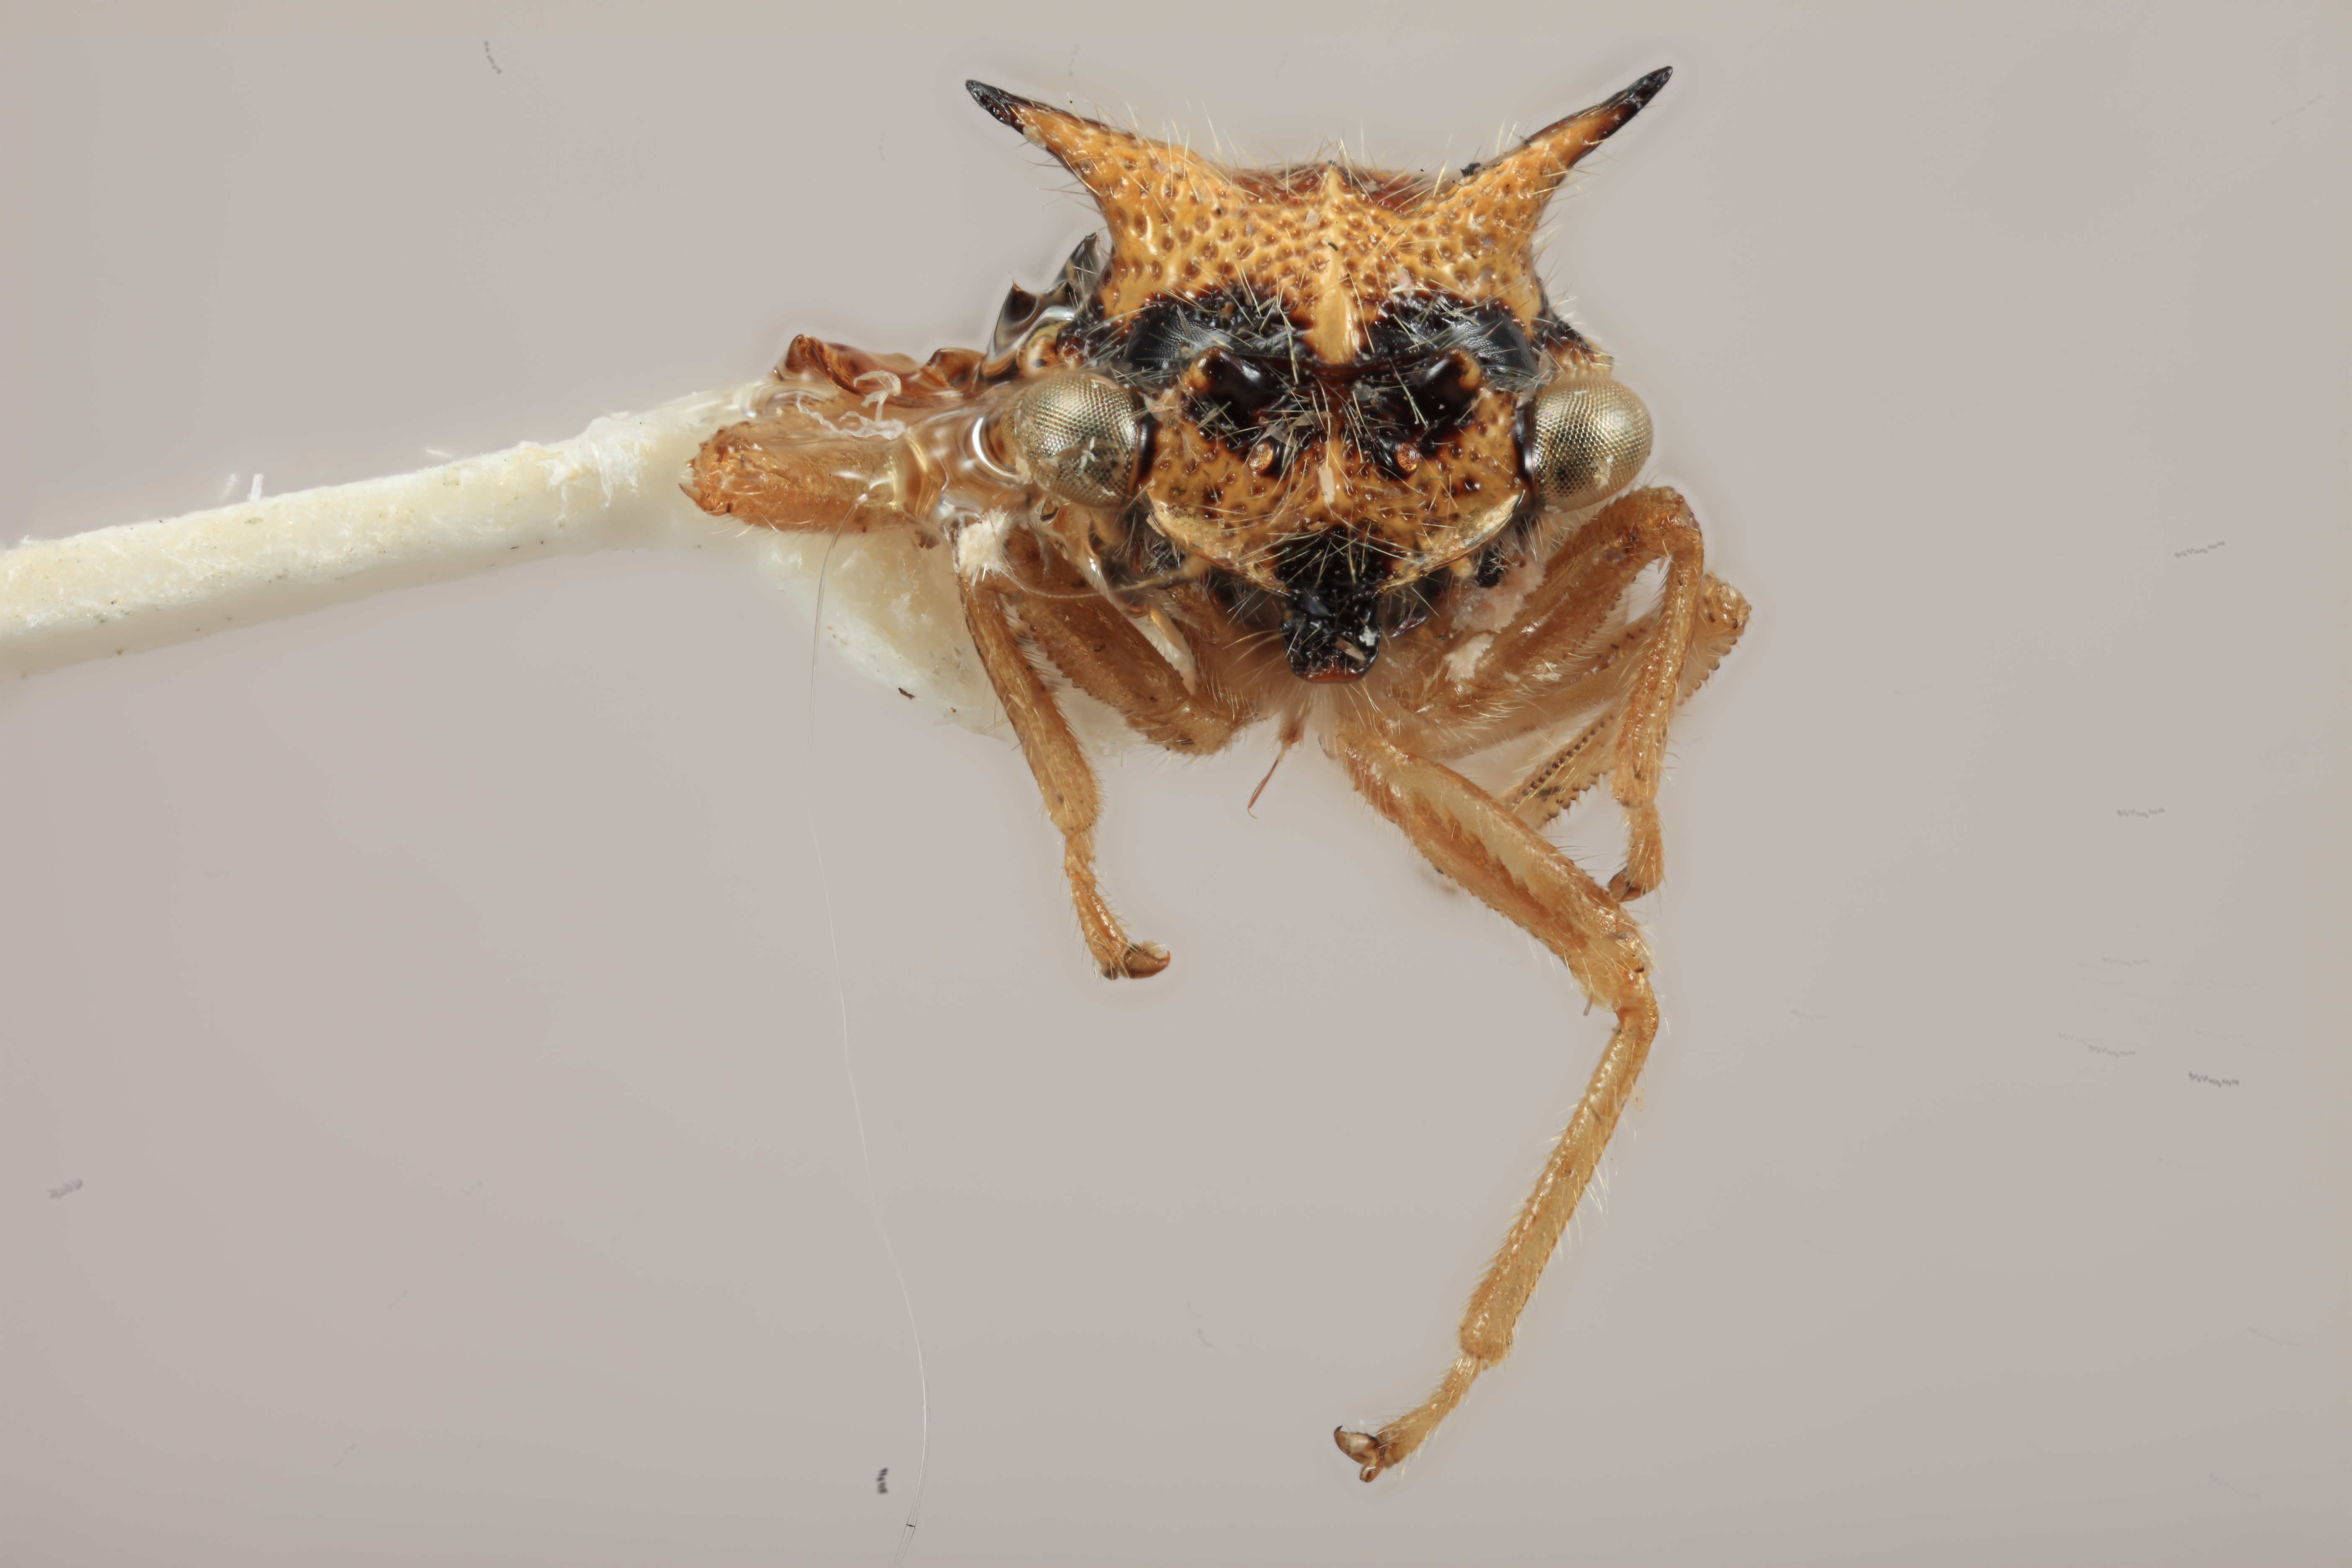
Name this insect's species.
Tolania cactina
